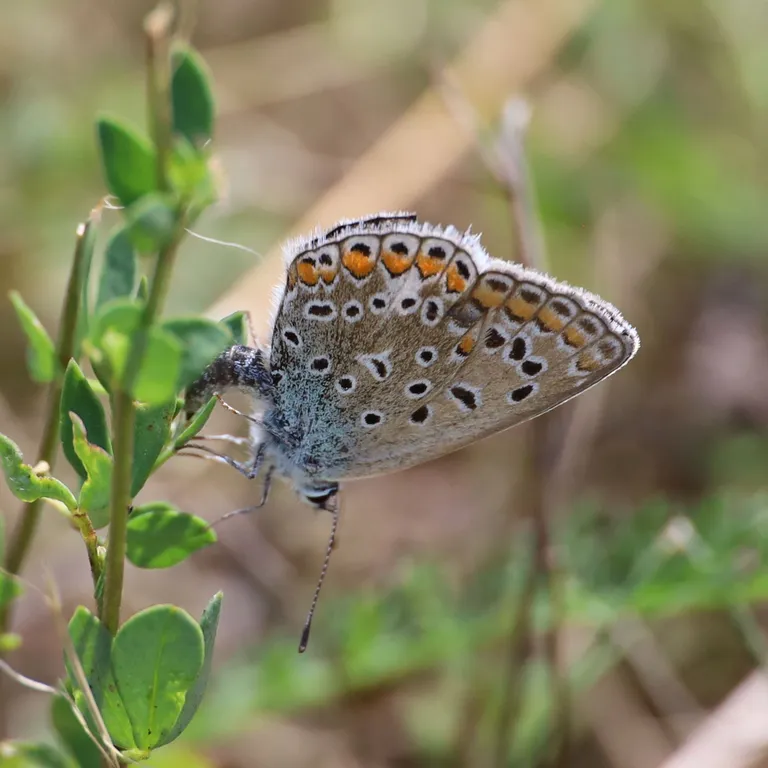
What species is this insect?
Polyommatus icarus
